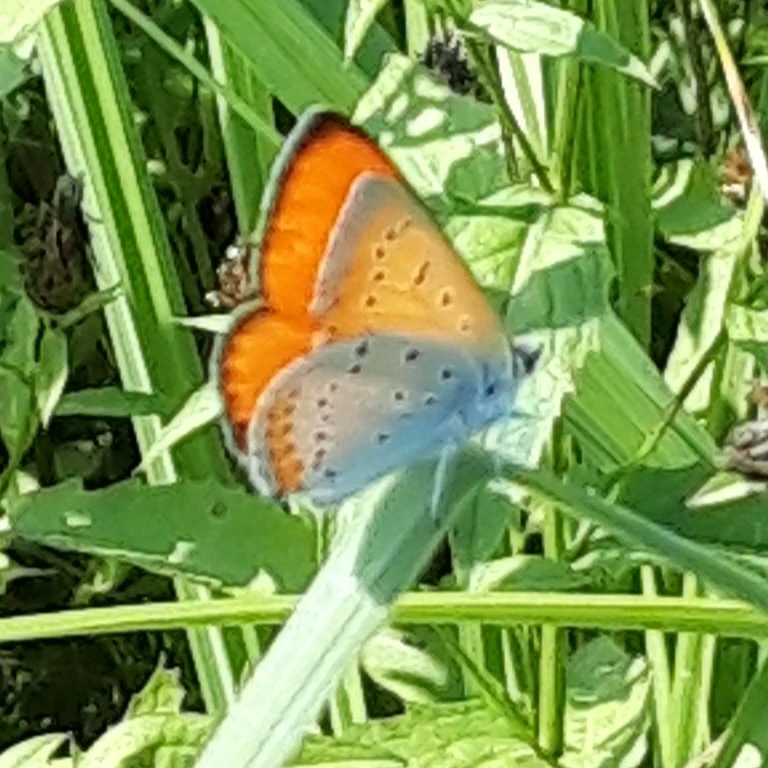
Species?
Lycaena dispar
